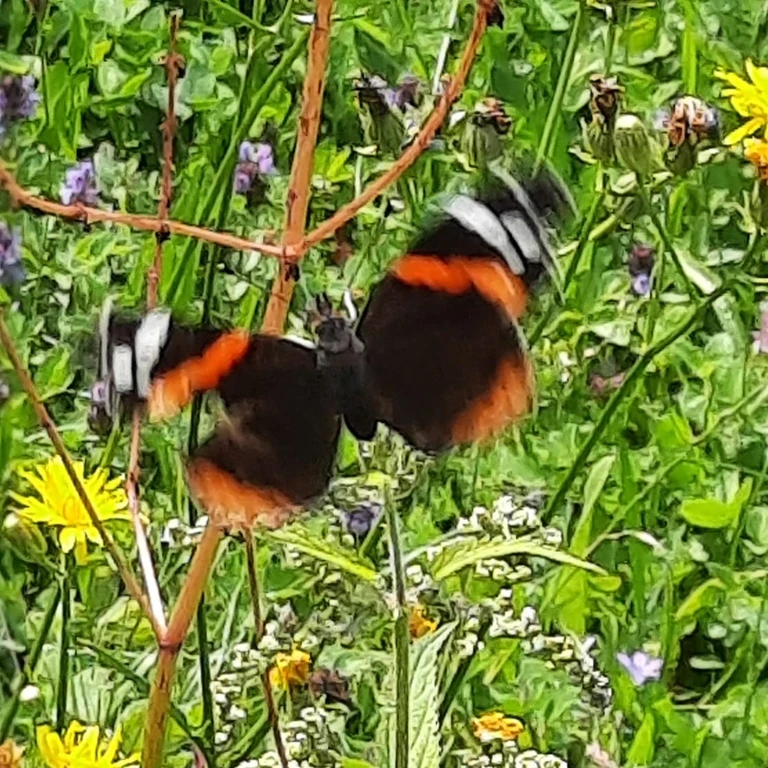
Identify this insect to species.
Vanessa atalanta
